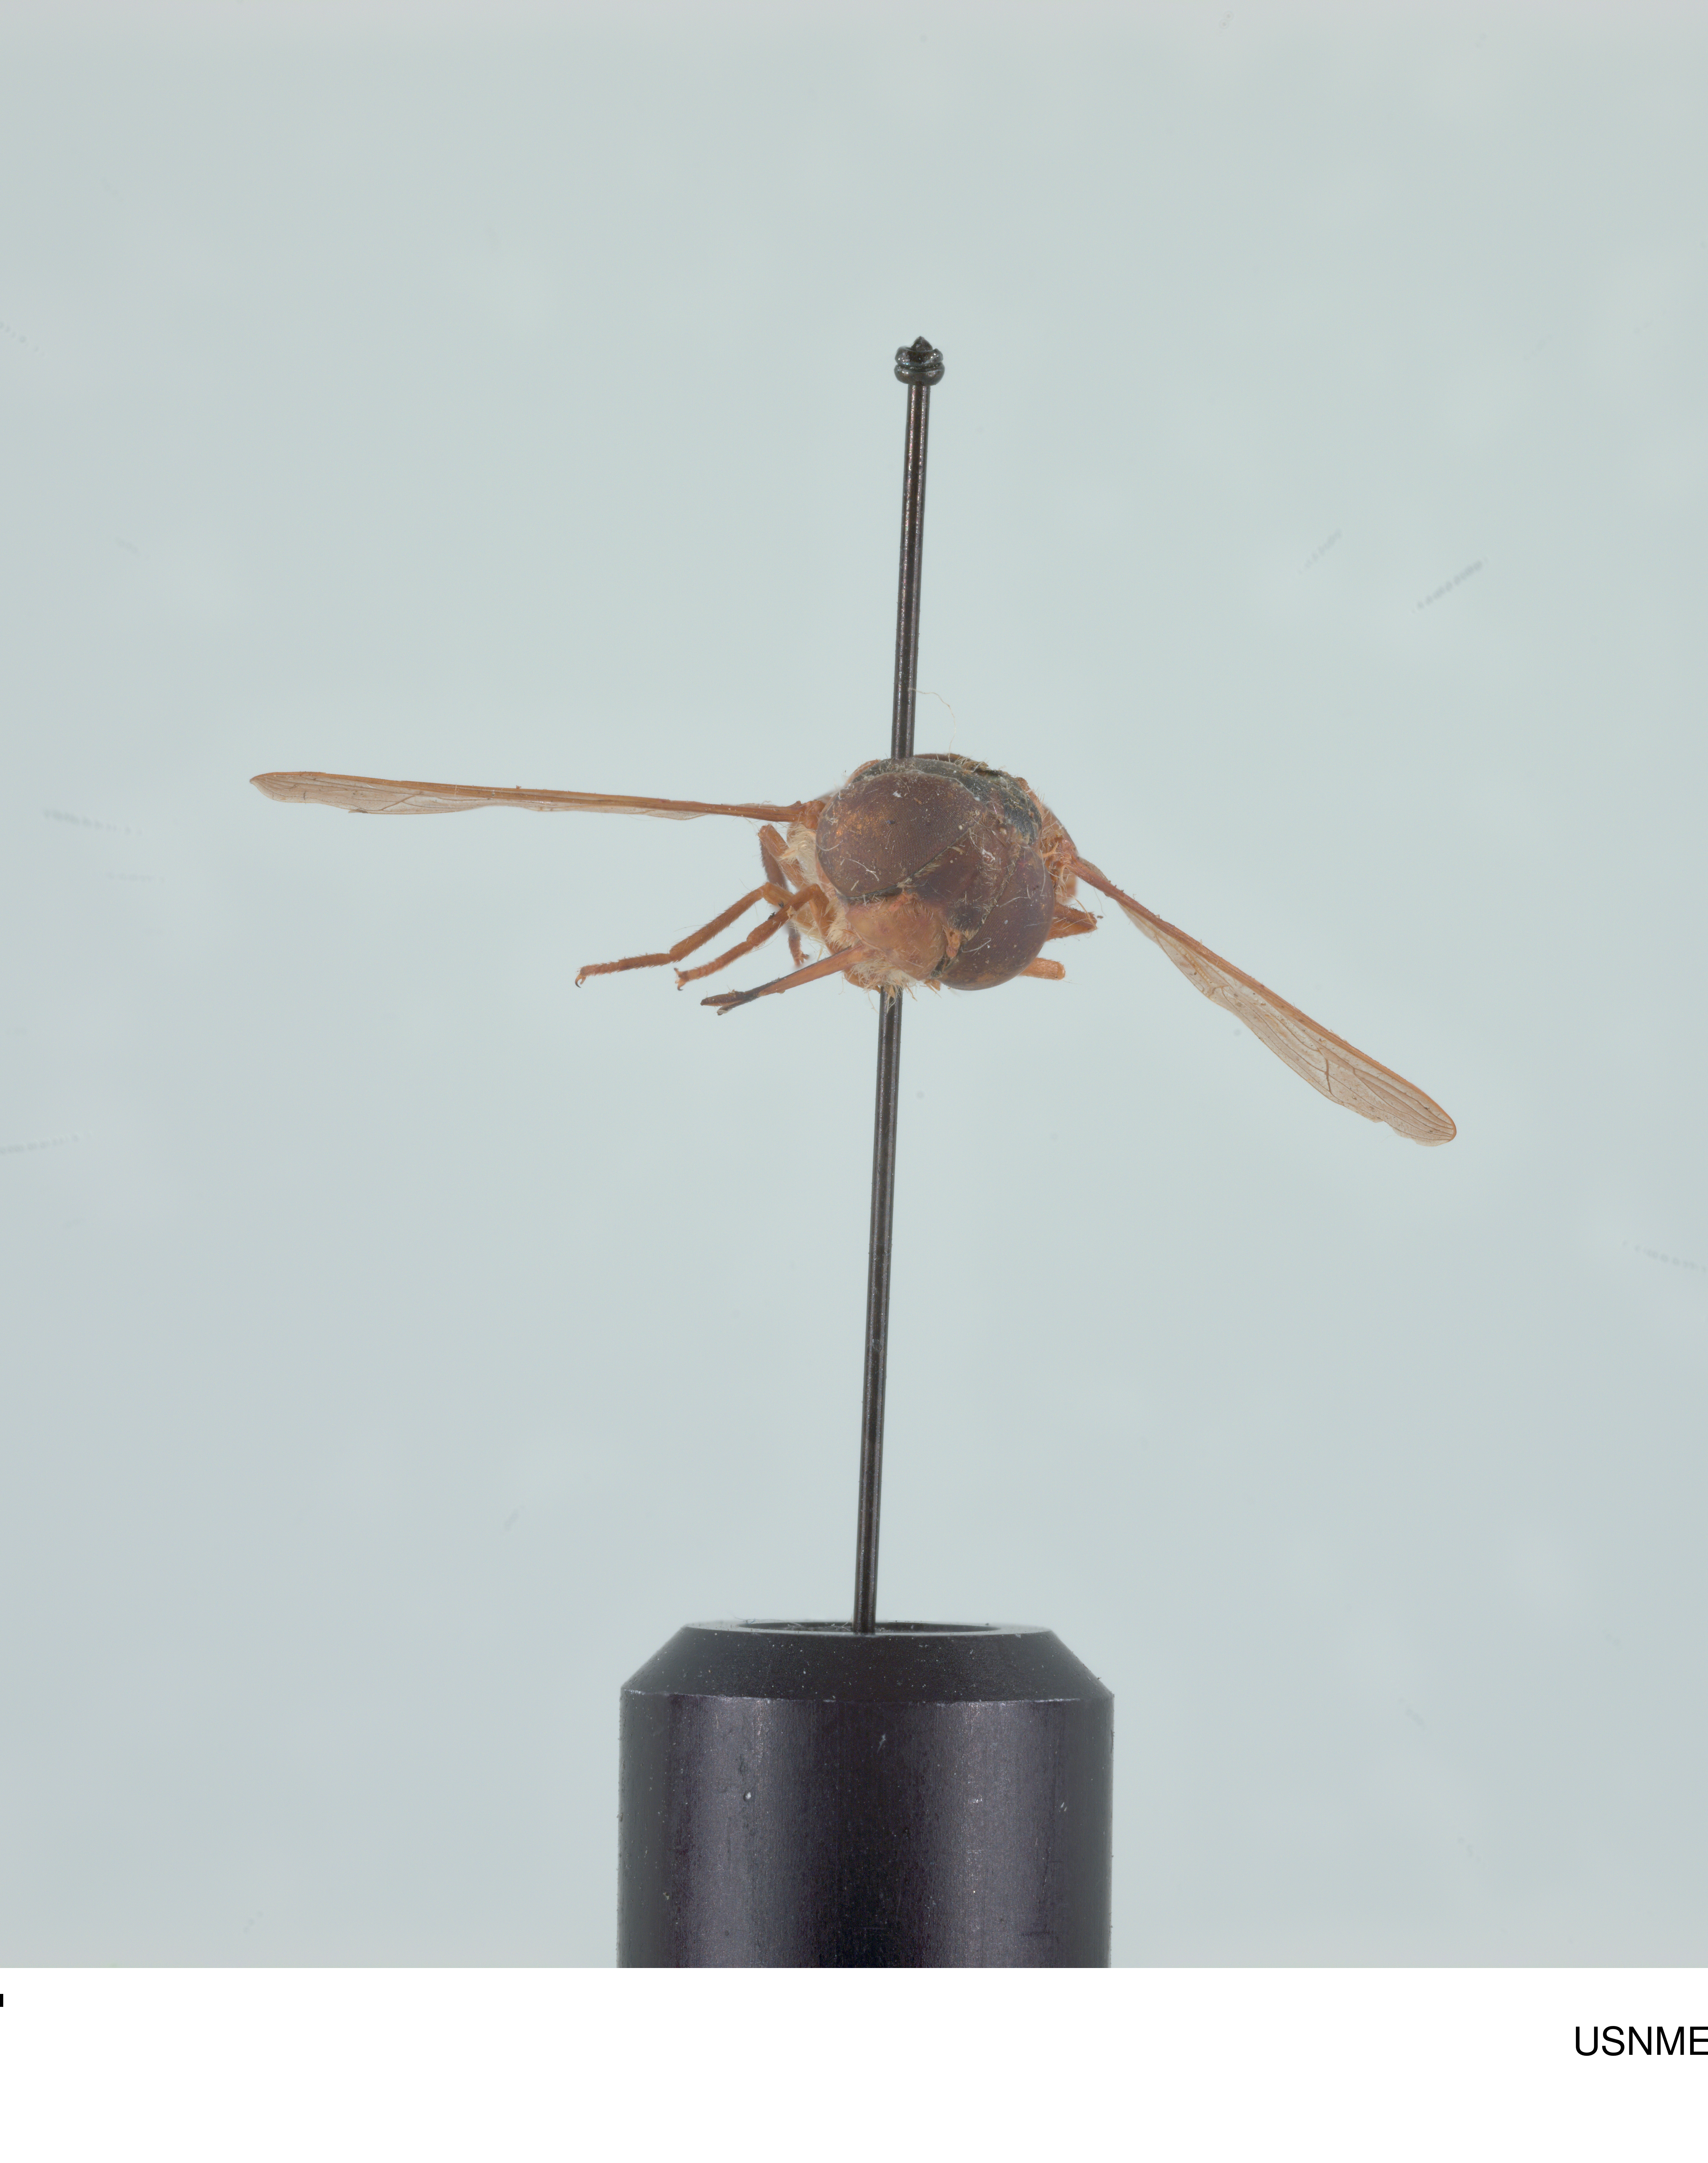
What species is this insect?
Neorhynchocephalus volaticus
